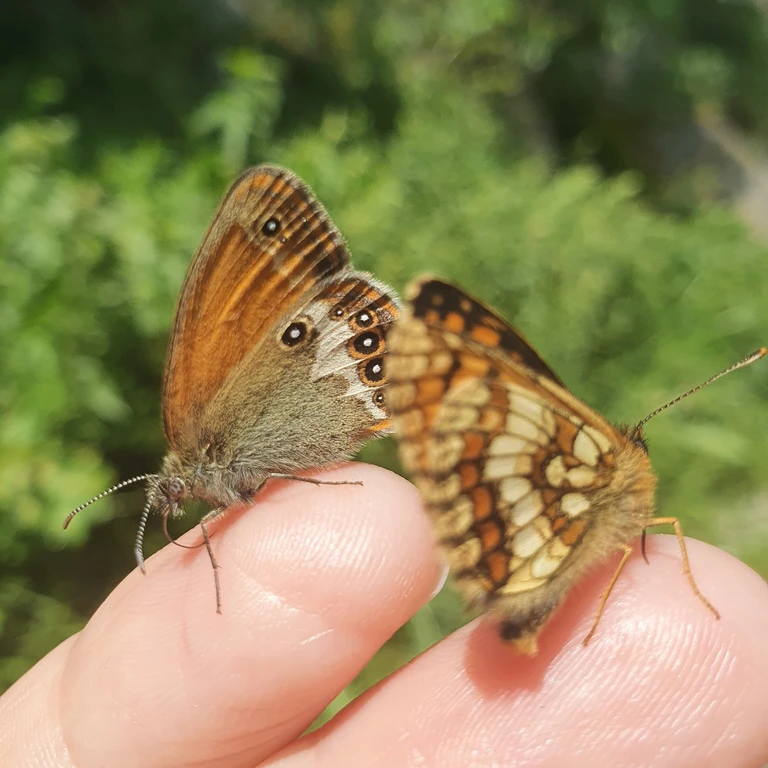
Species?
Coenonympha arcania
